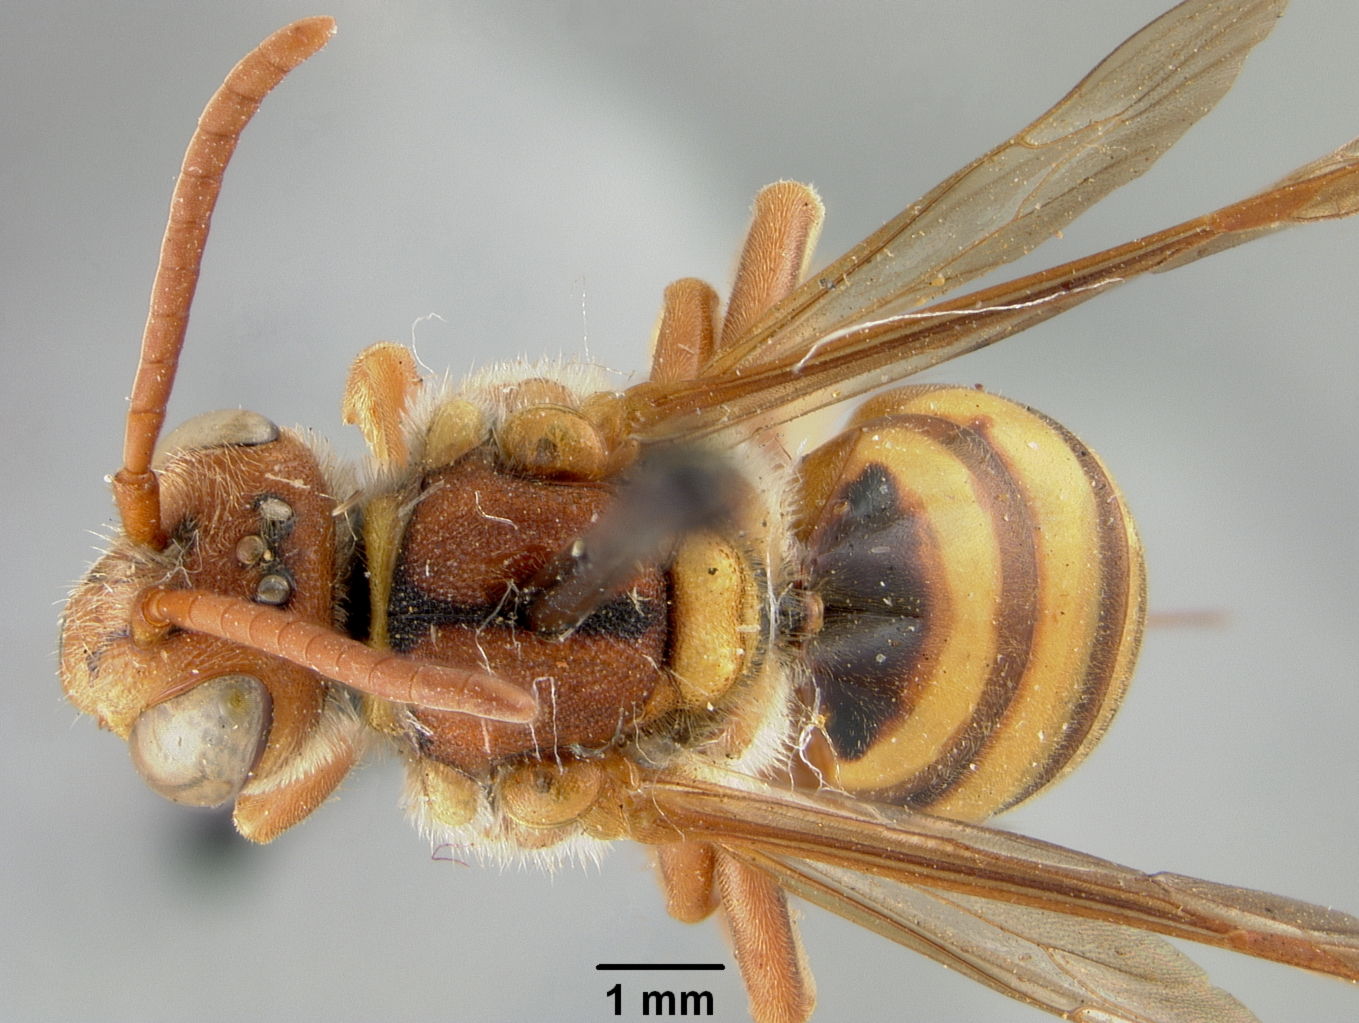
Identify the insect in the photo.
Nomada affabilis
